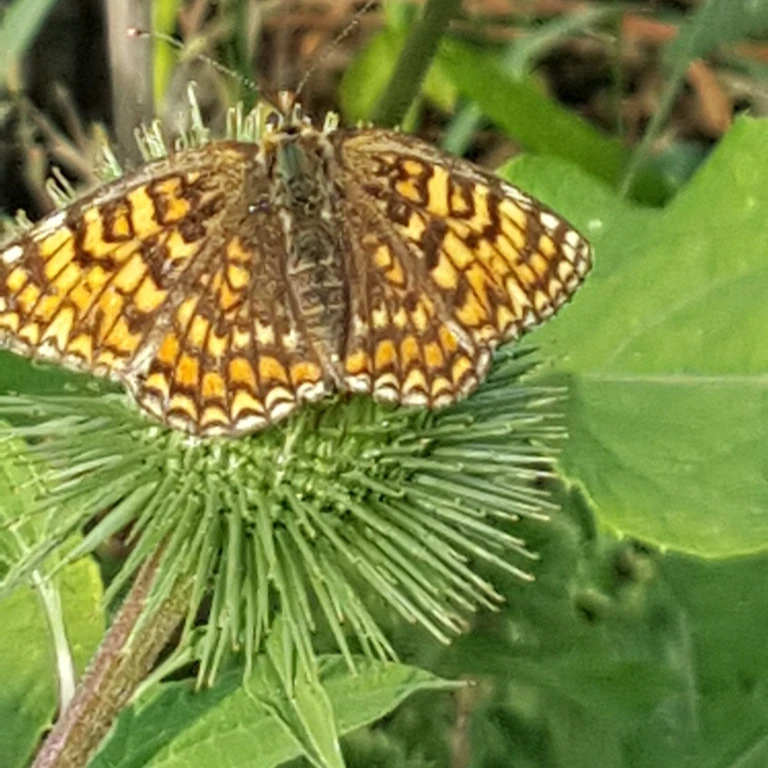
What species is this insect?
Melitaea phoebe
